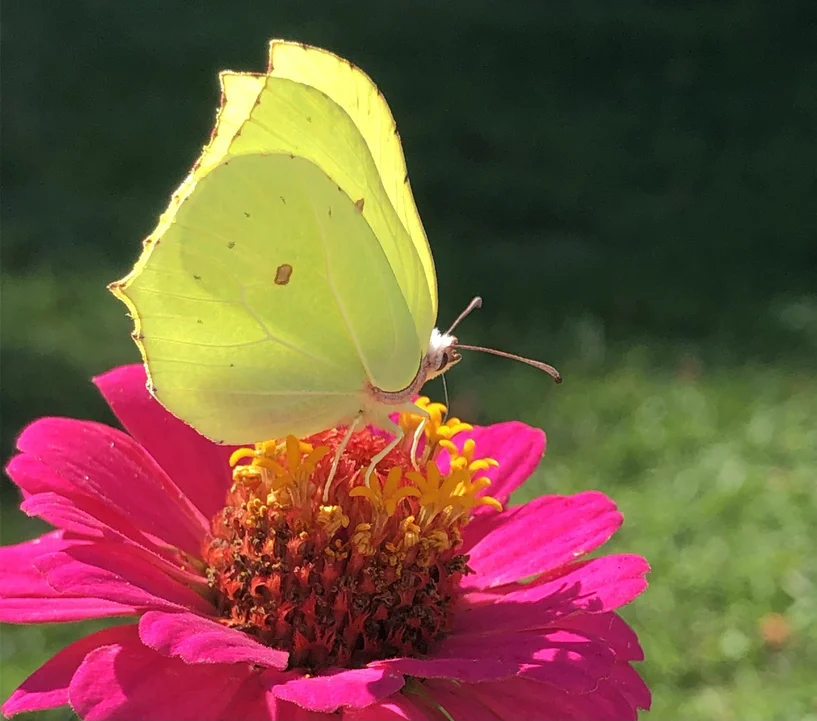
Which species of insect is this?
Gonepteryx rhamni
